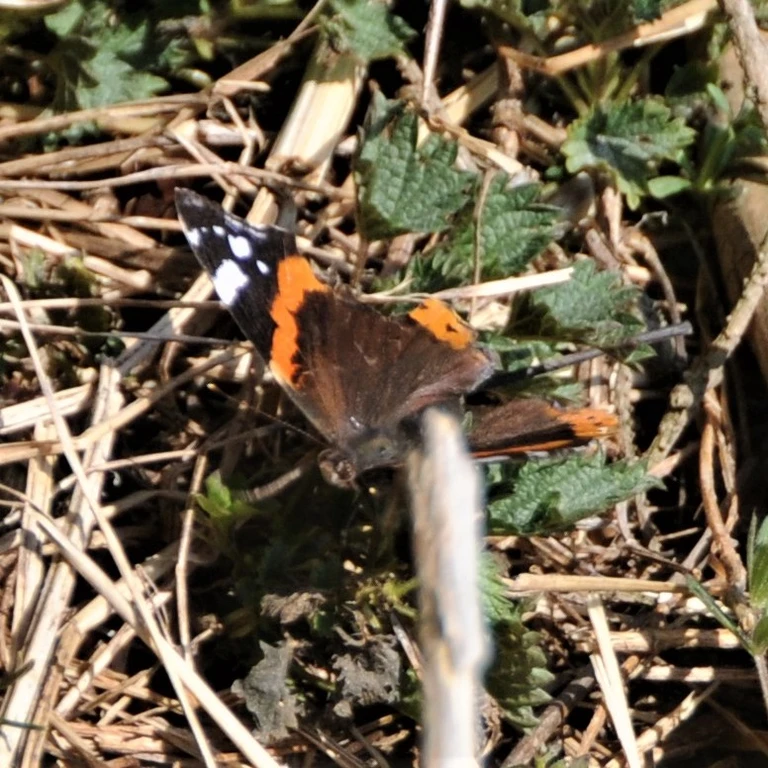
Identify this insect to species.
Vanessa atalanta
